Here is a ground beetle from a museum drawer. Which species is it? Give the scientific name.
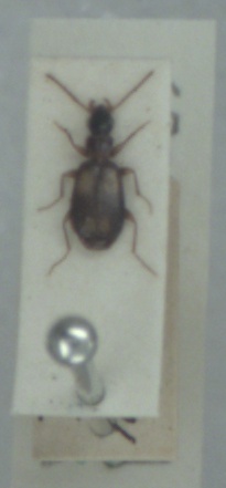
Calodromius spilotus
